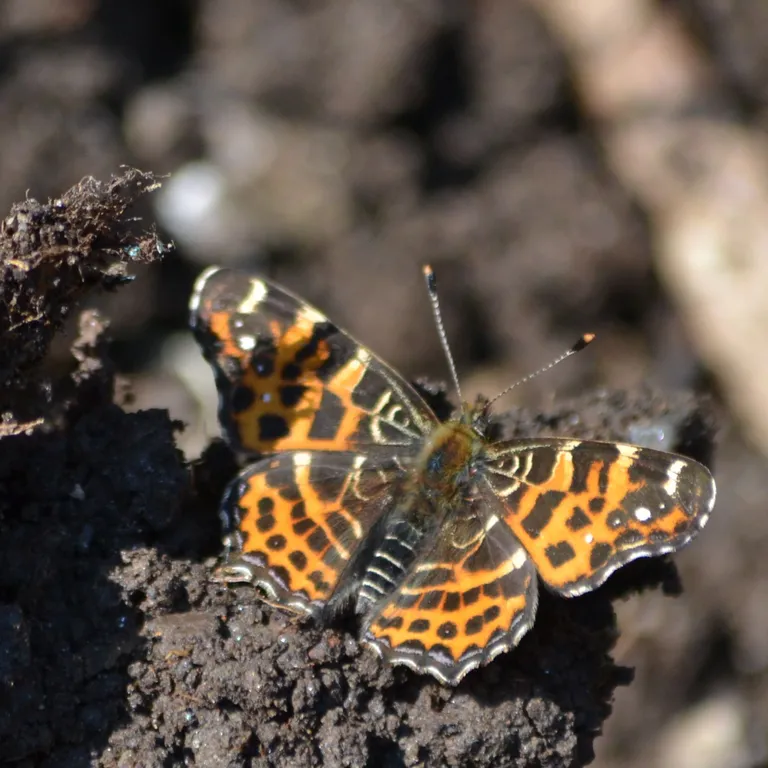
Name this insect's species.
Araschnia levana
